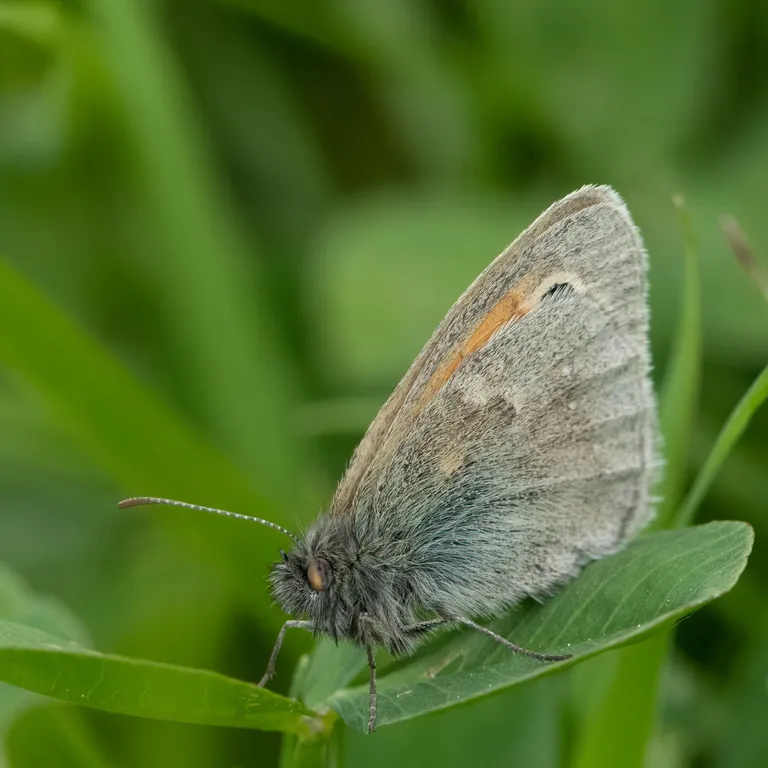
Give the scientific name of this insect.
Coenonympha pamphilus
